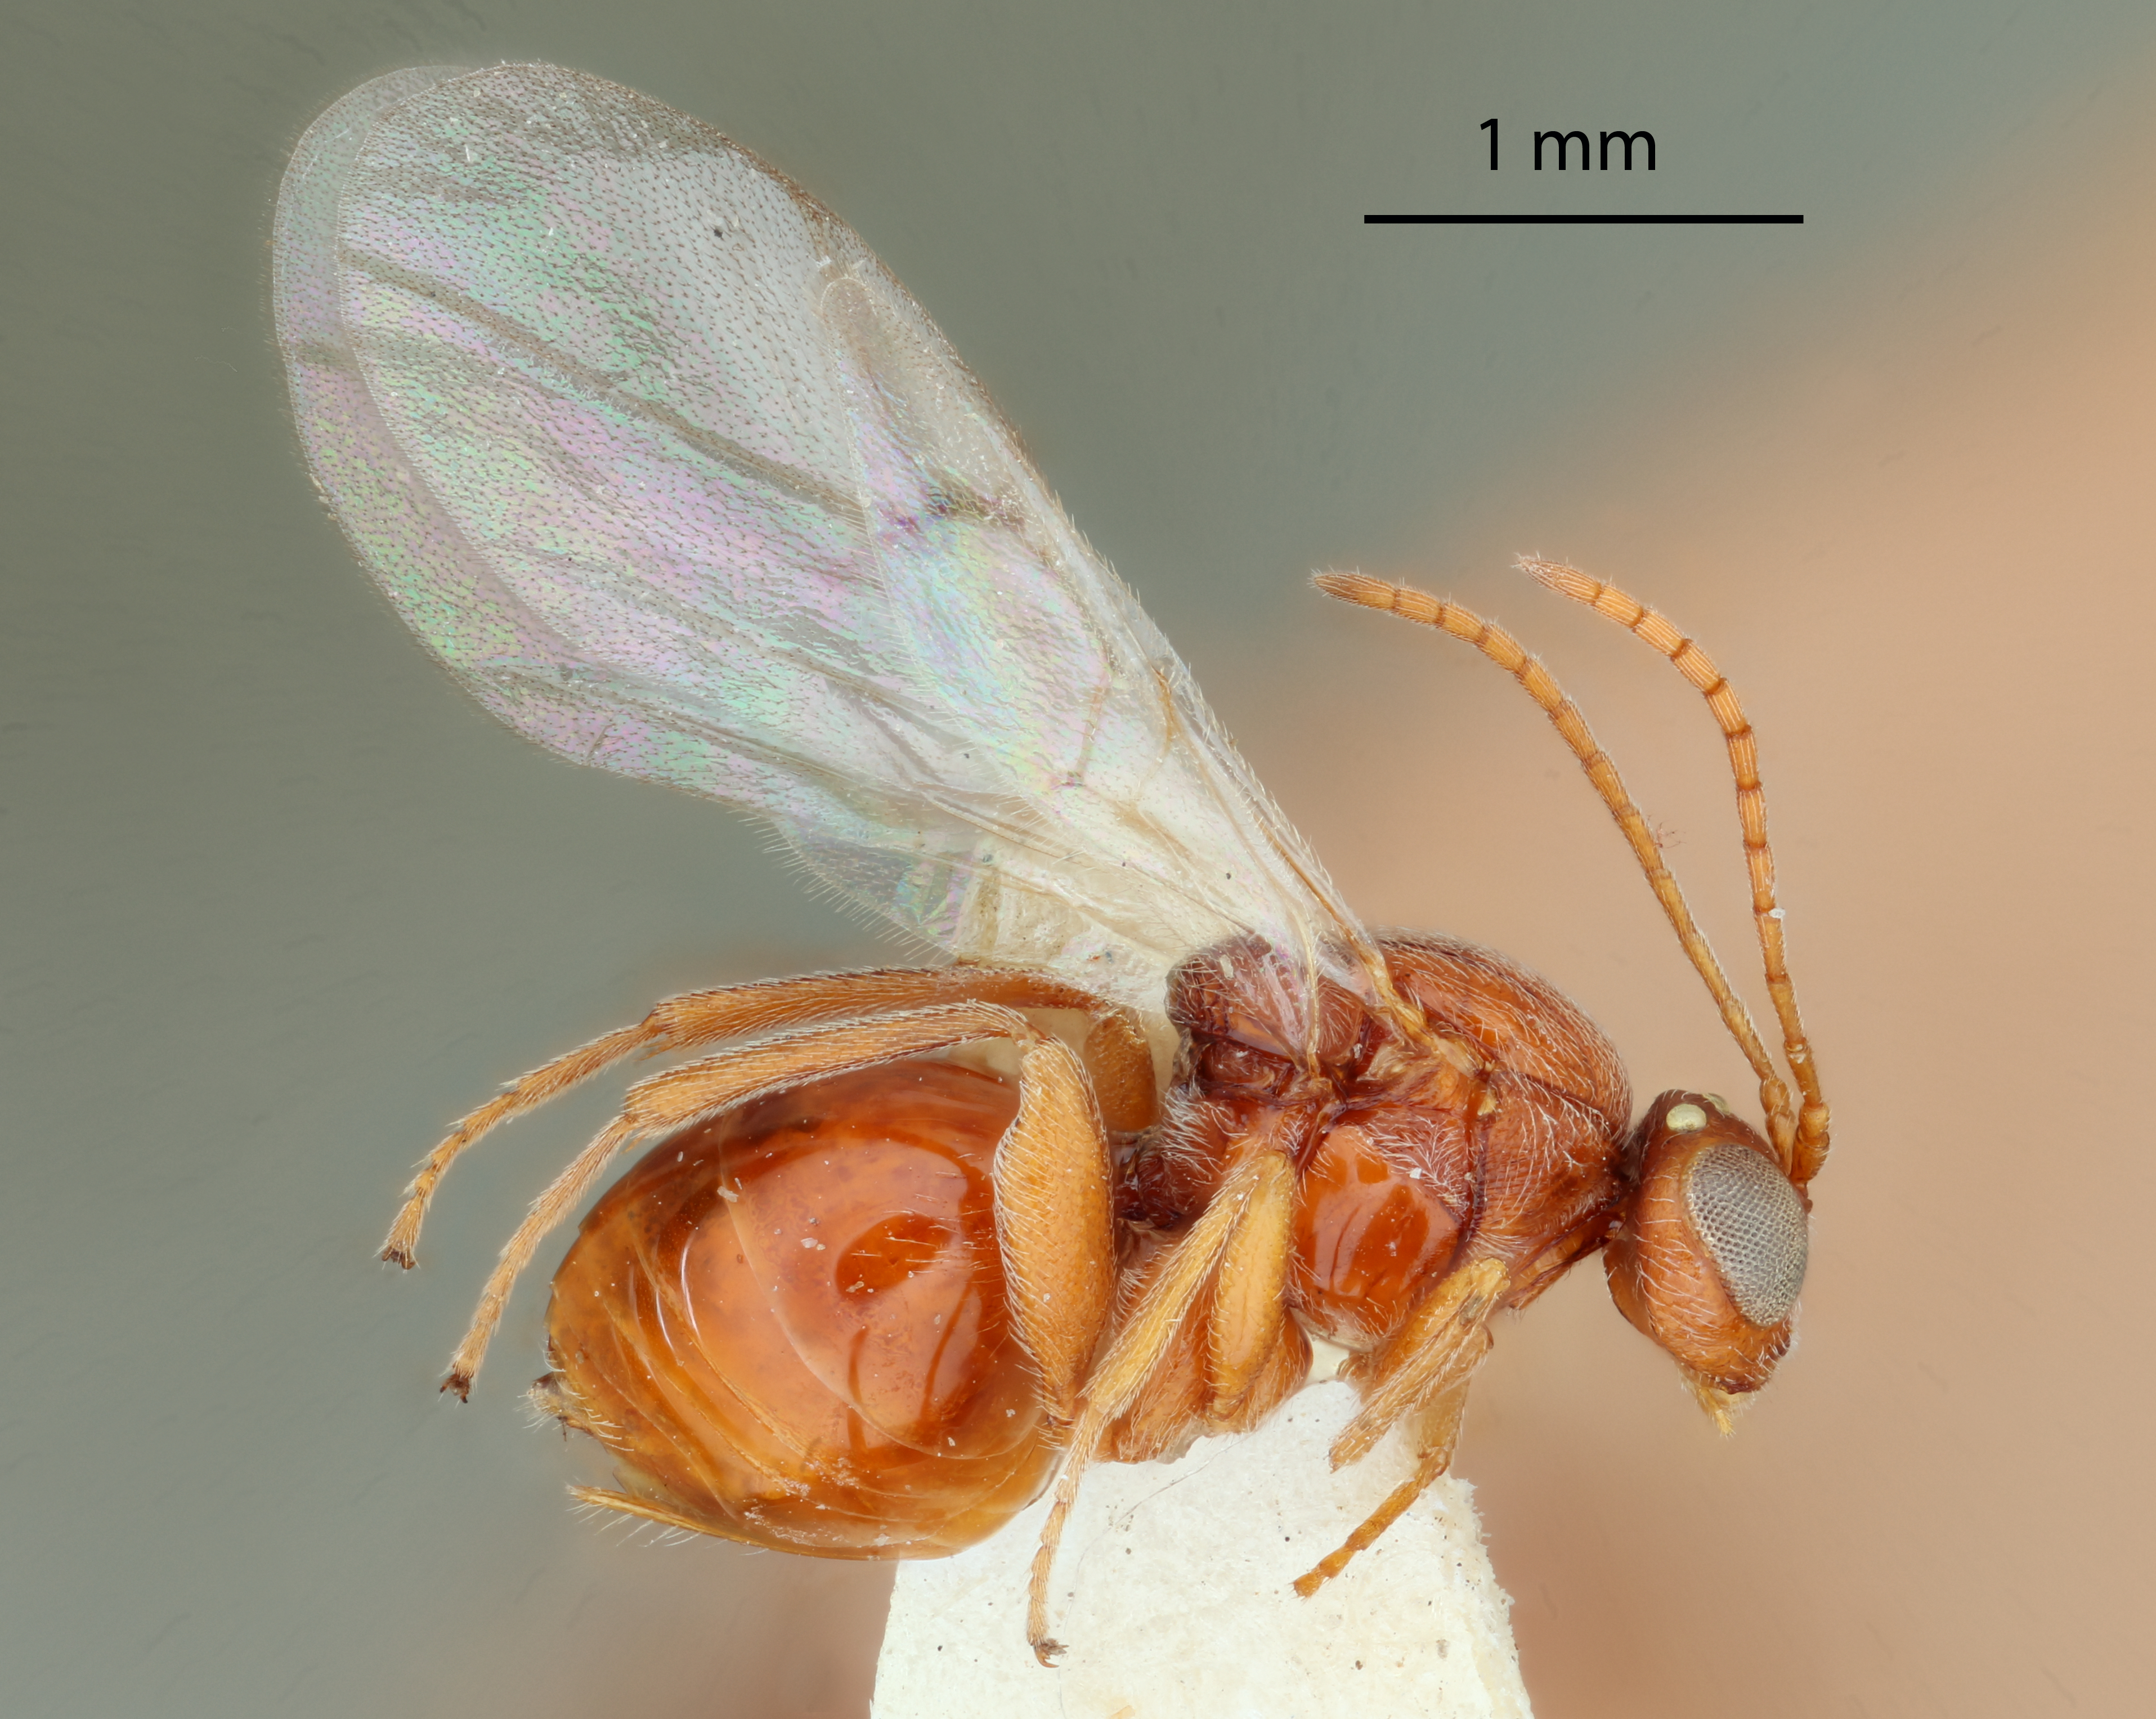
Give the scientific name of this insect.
Andricus pilularis
